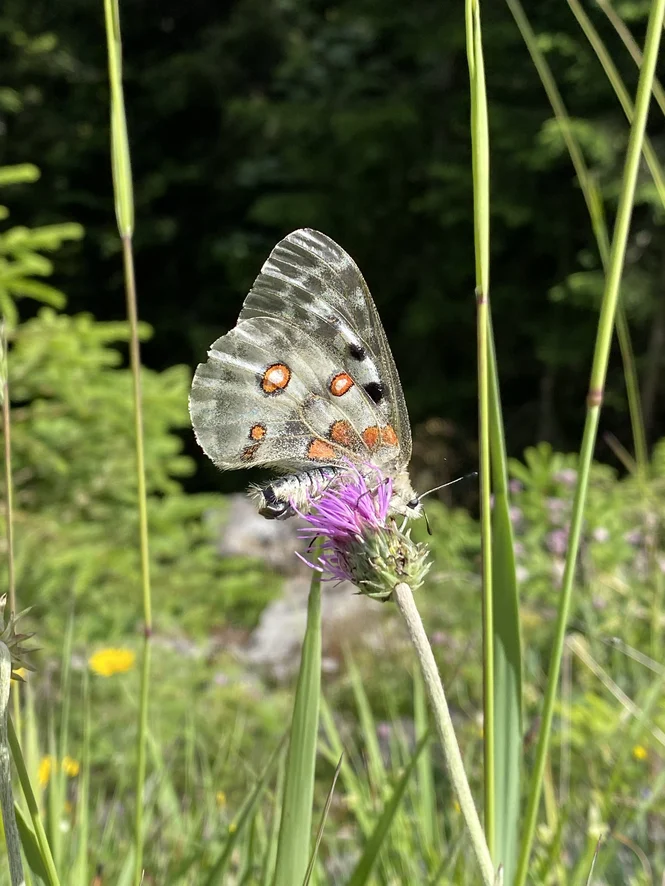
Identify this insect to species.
Parnassius apollo
